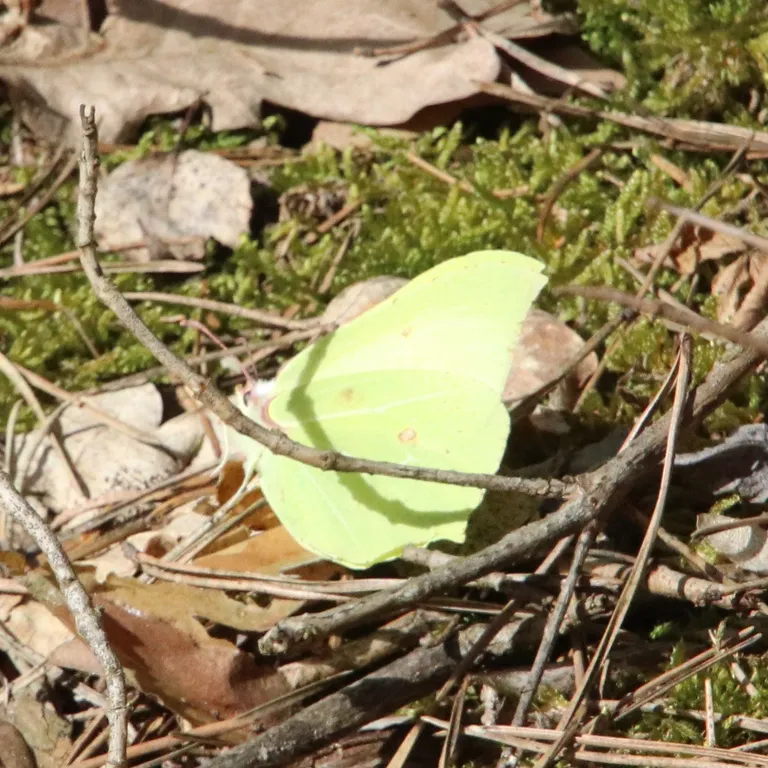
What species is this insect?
Gonepteryx rhamni
